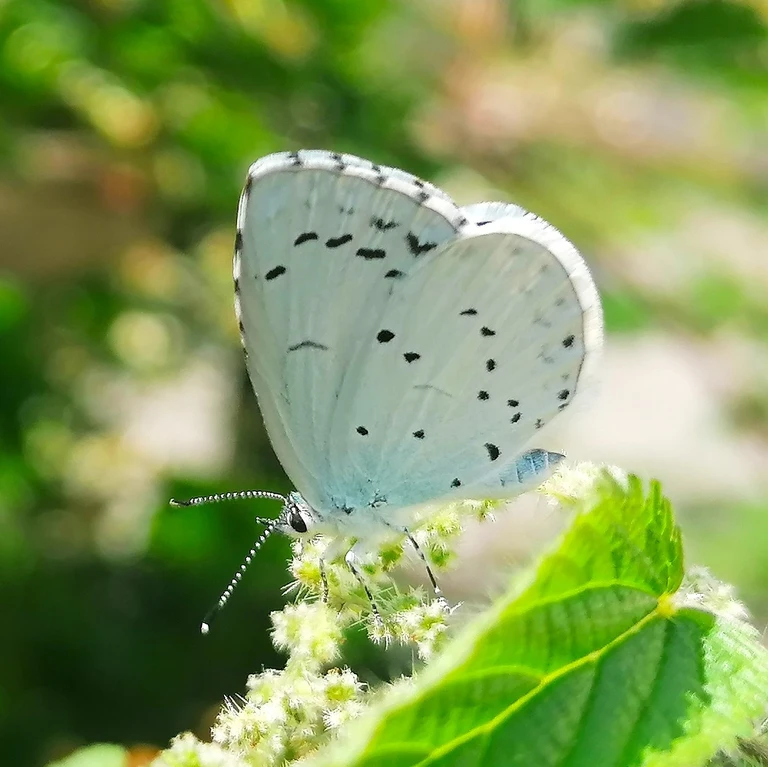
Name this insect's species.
Celastrina argiolus
